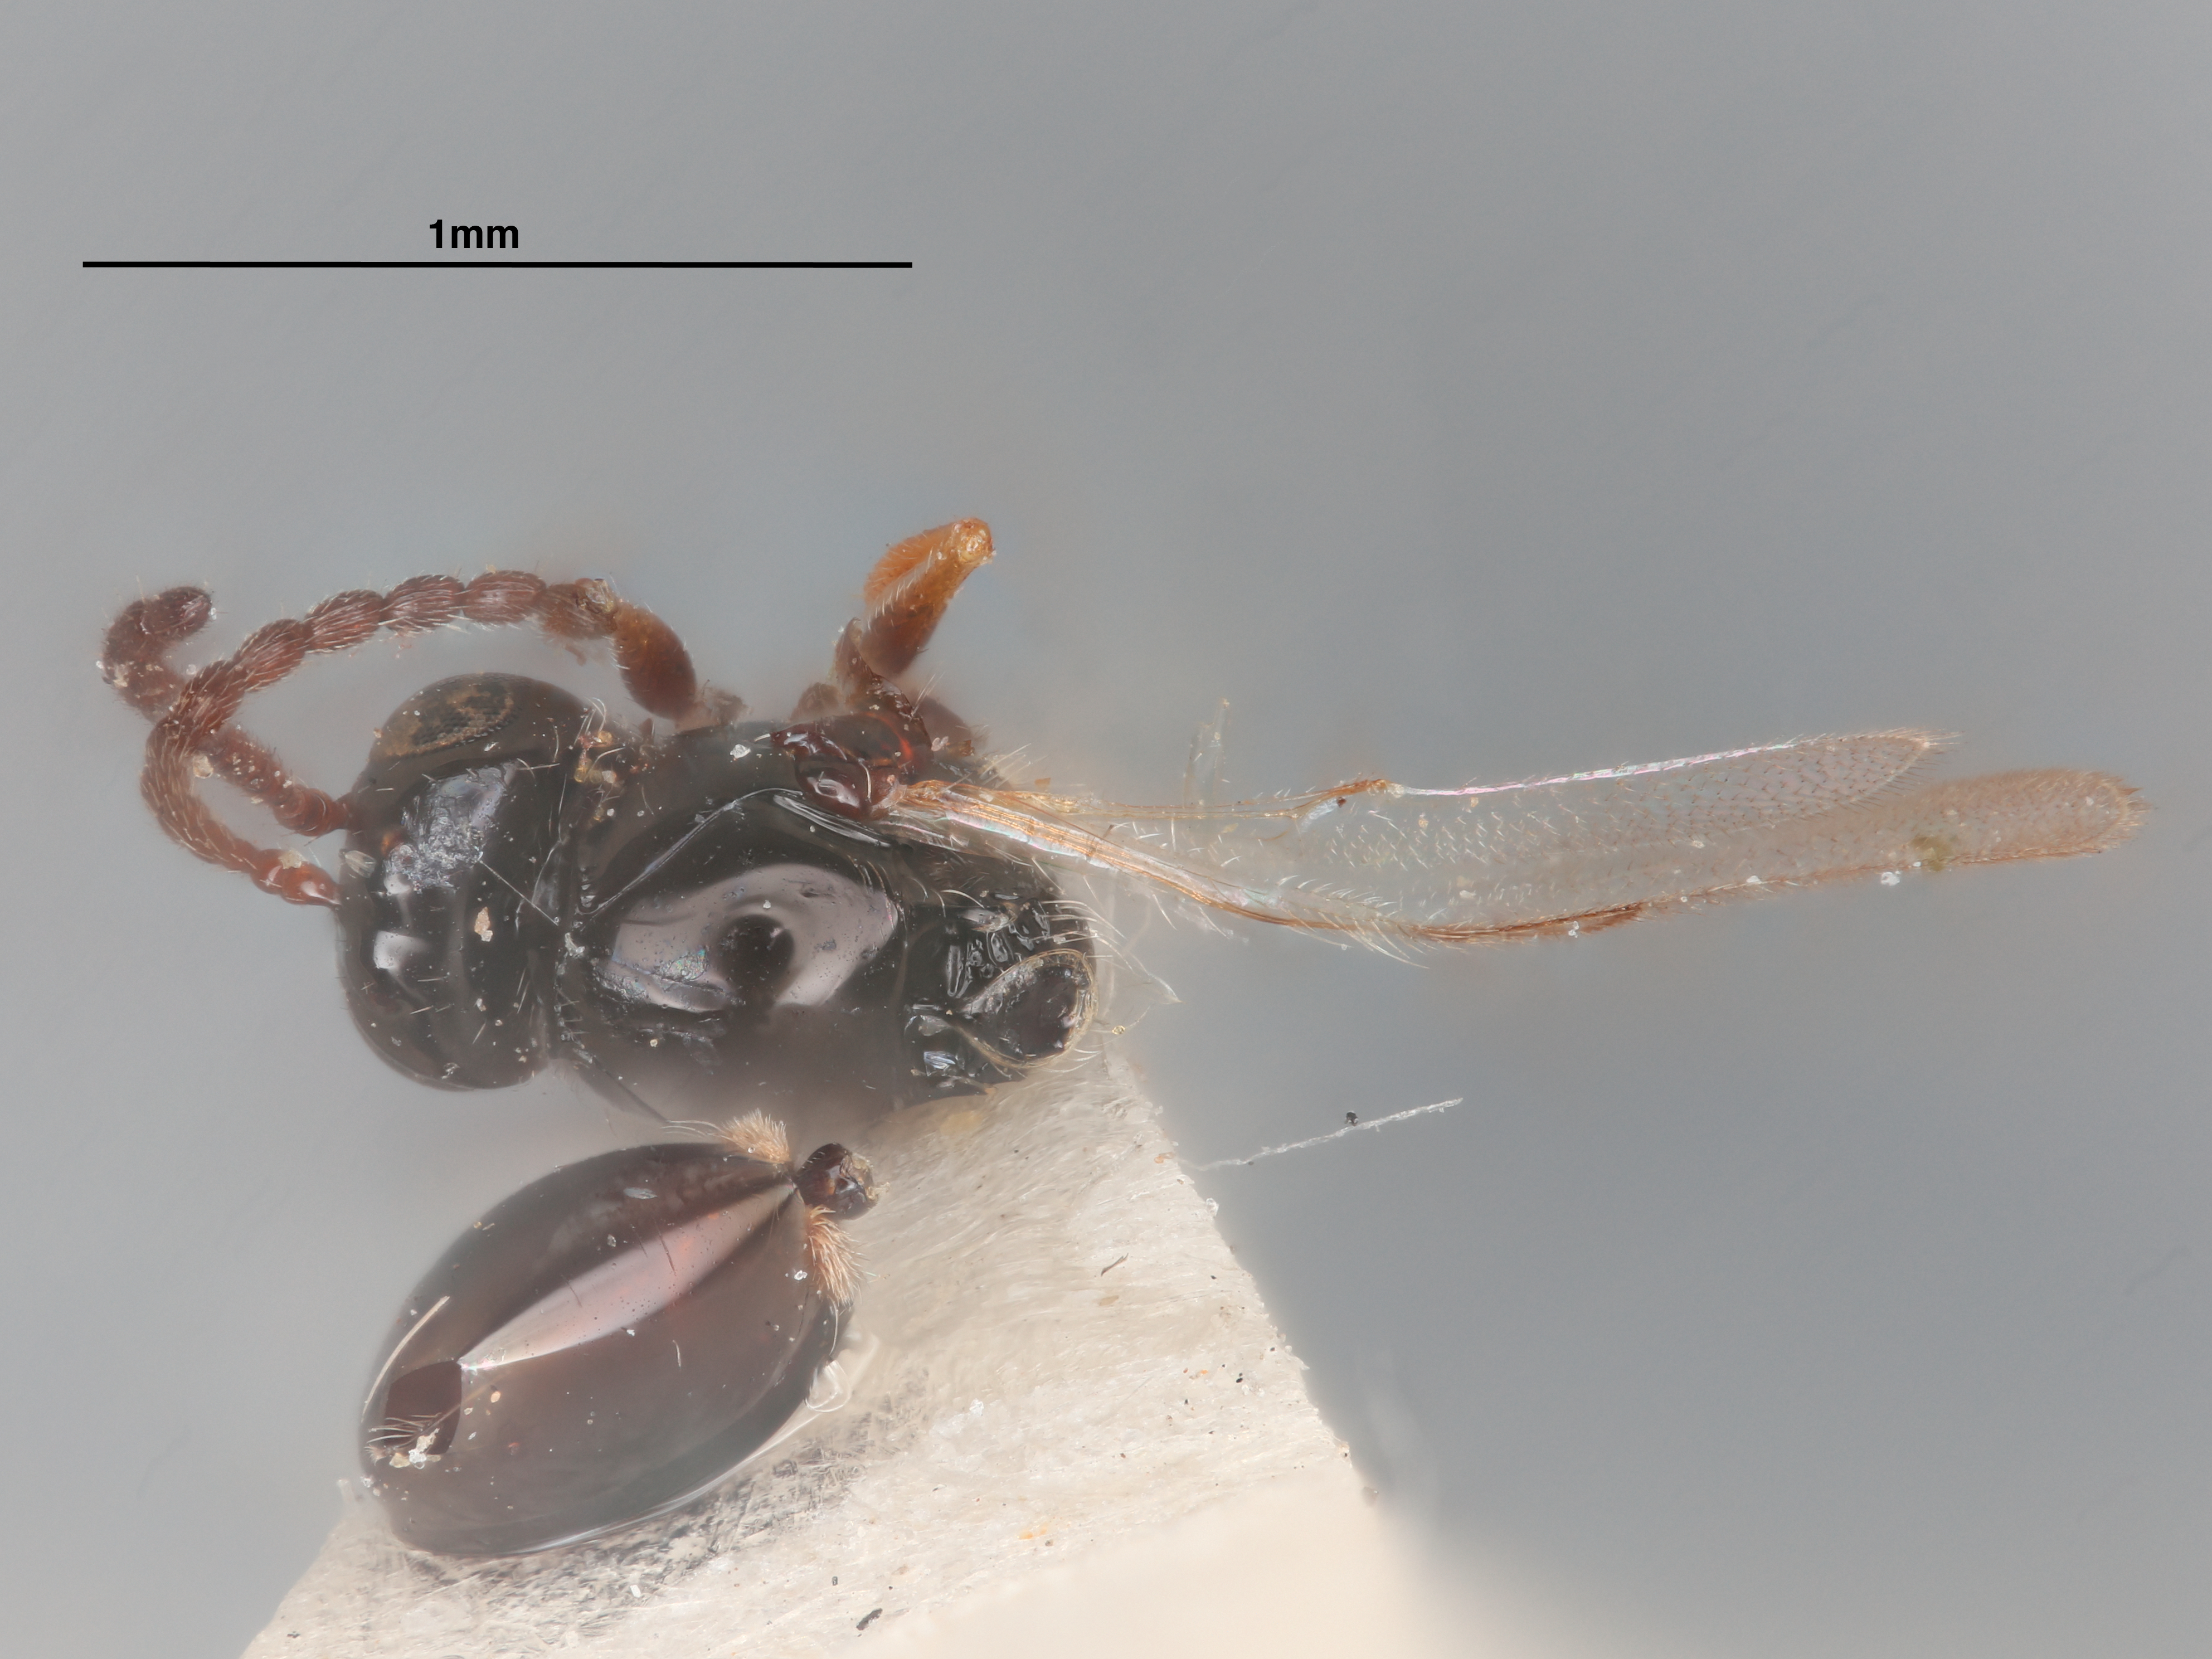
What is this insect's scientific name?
Chrestosema robusta
